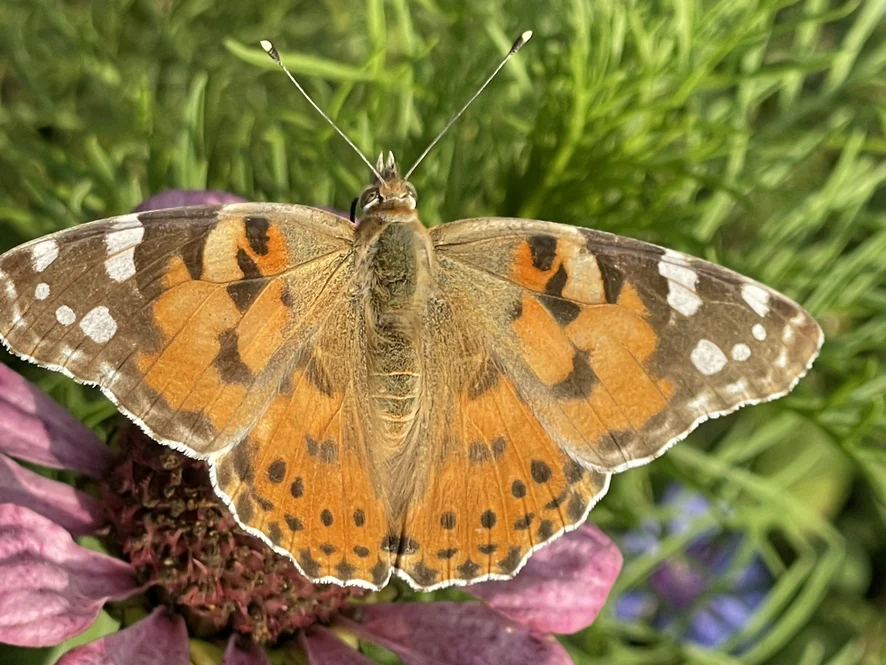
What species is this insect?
Vanessa cardui
